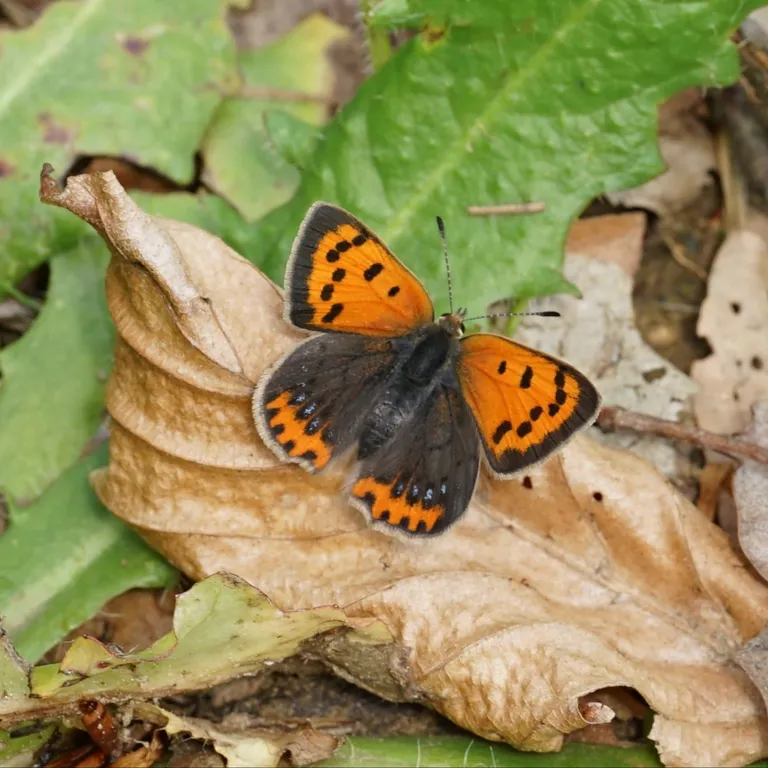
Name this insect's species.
Lycaena phlaeas
